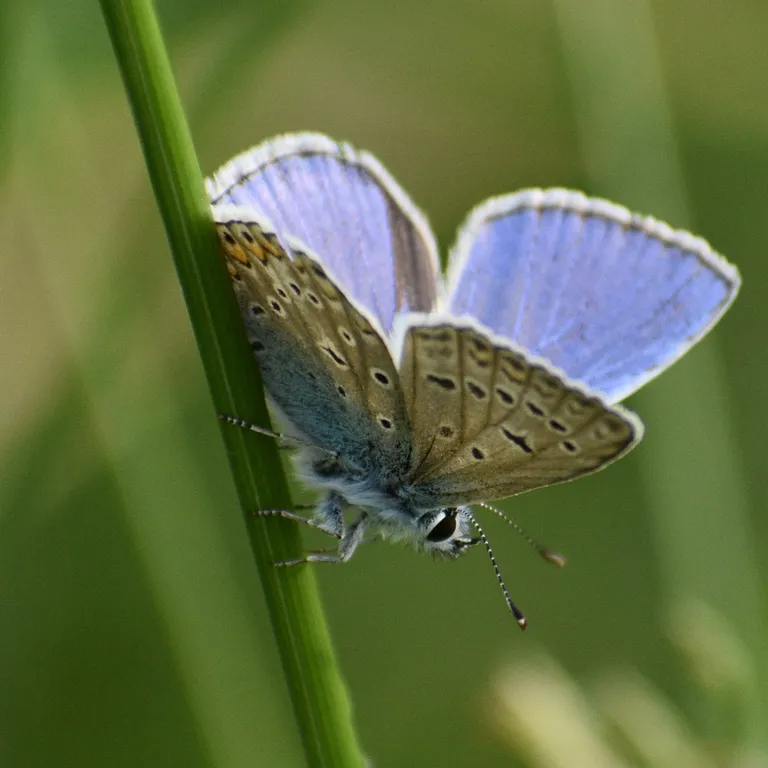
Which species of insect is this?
Polyommatus icarus
